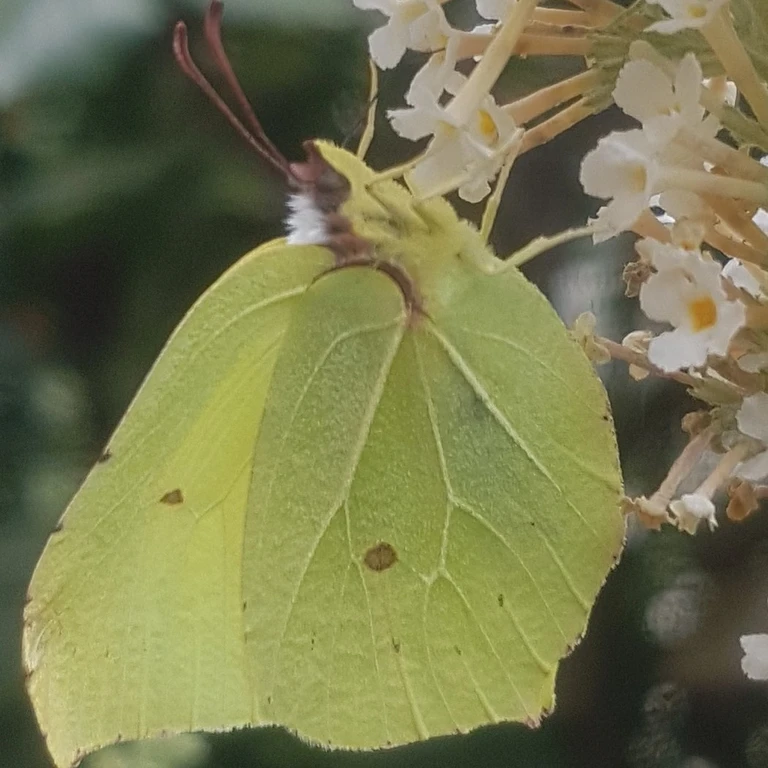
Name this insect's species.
Gonepteryx rhamni
